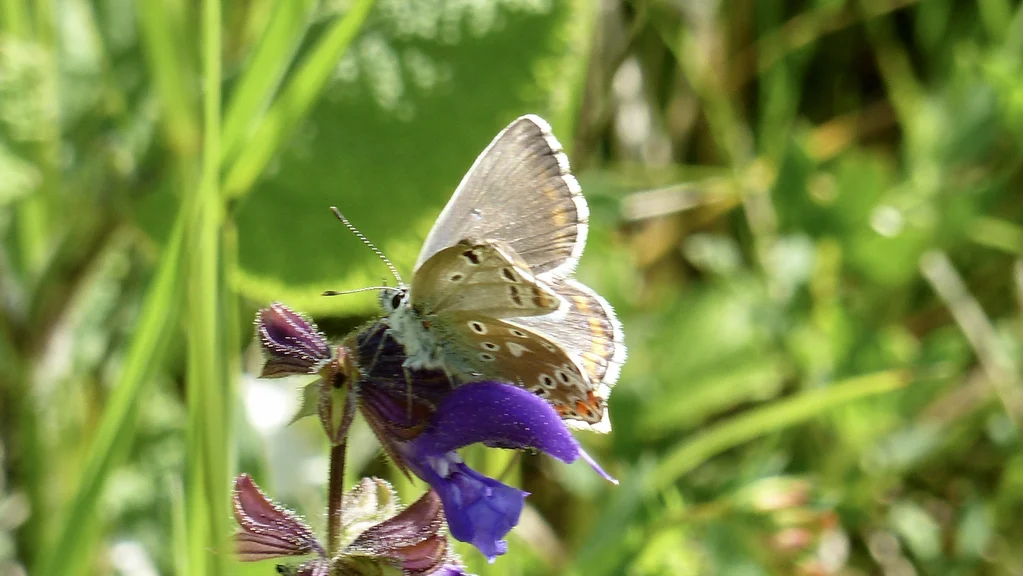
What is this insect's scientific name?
Lysandra bellargus
